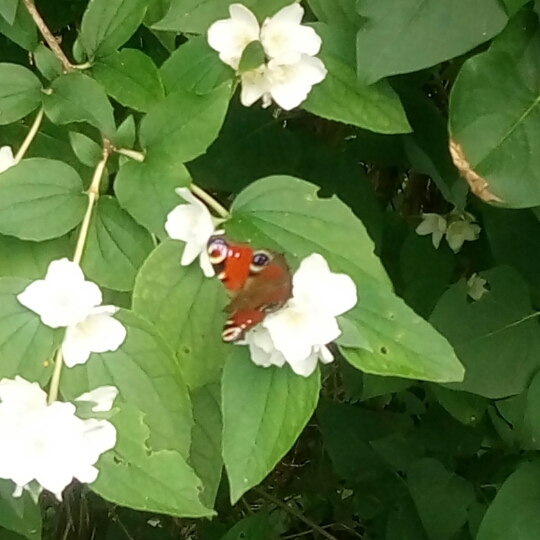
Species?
Aglais io
